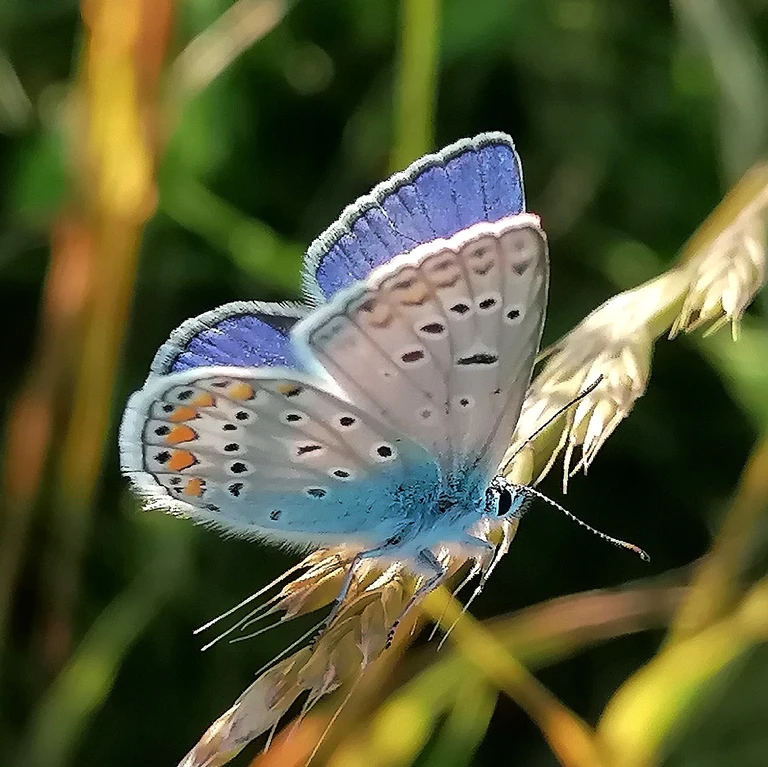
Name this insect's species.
Polyommatus icarus
